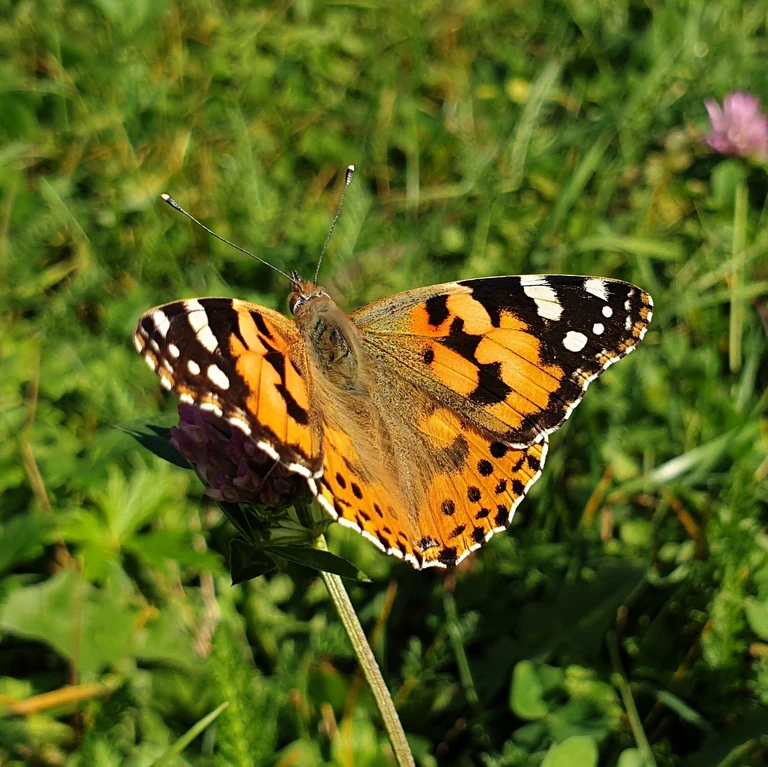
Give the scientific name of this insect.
Vanessa cardui
